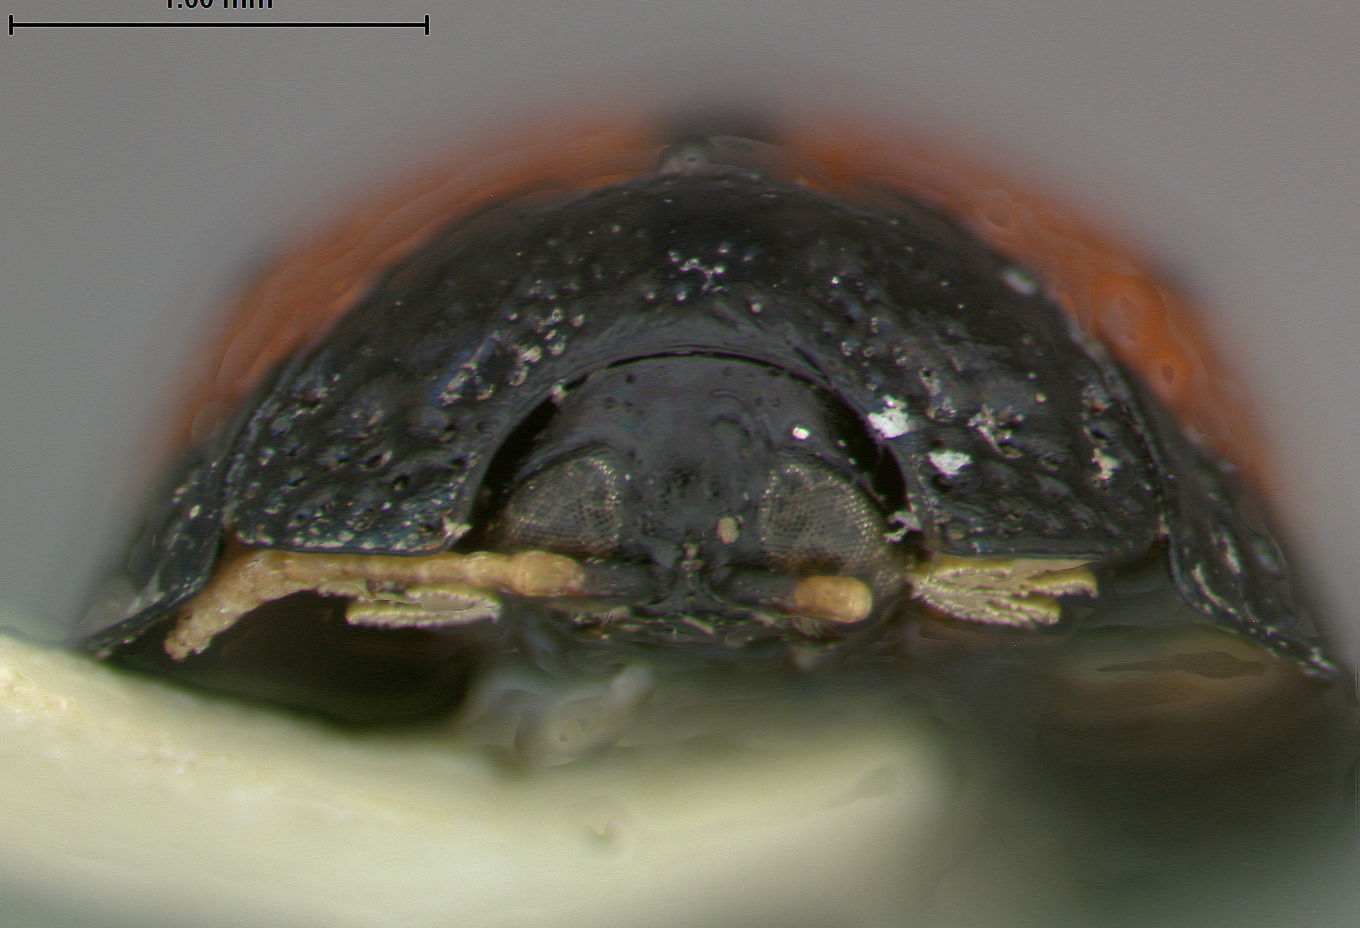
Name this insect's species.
Hemisphaerota quadrimaculata
